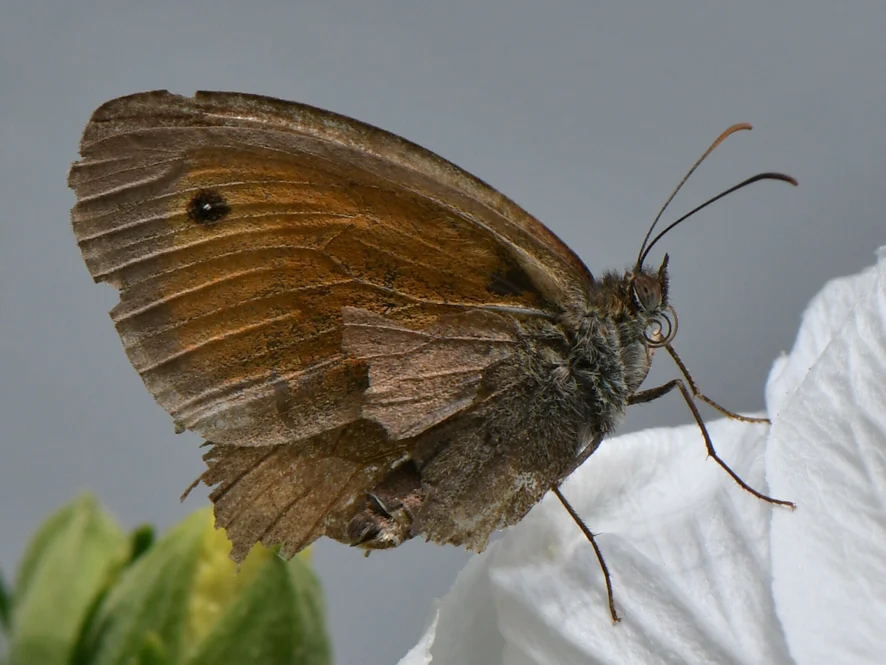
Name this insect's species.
Maniola jurtina
